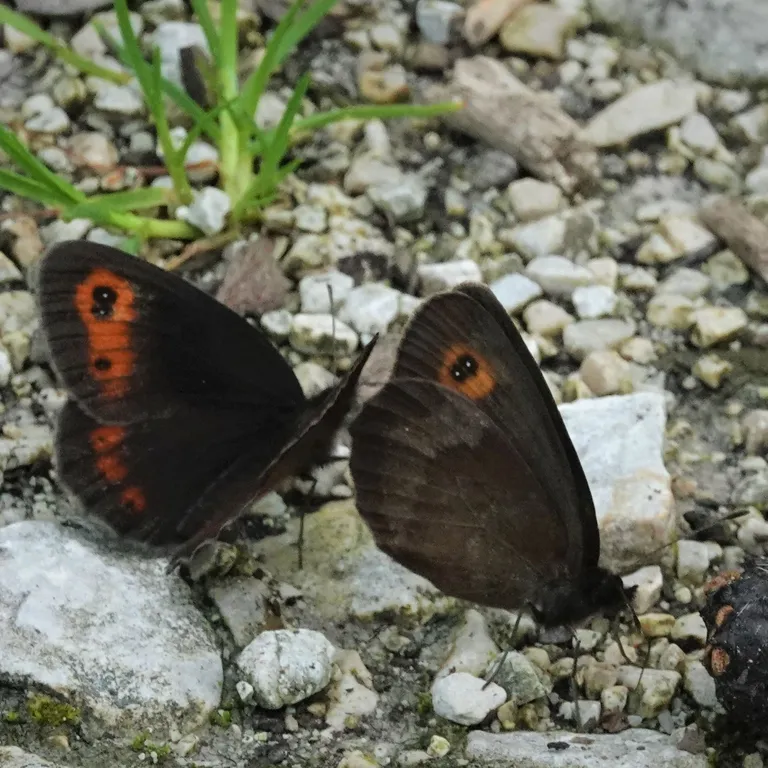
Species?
Erebia aethiops
